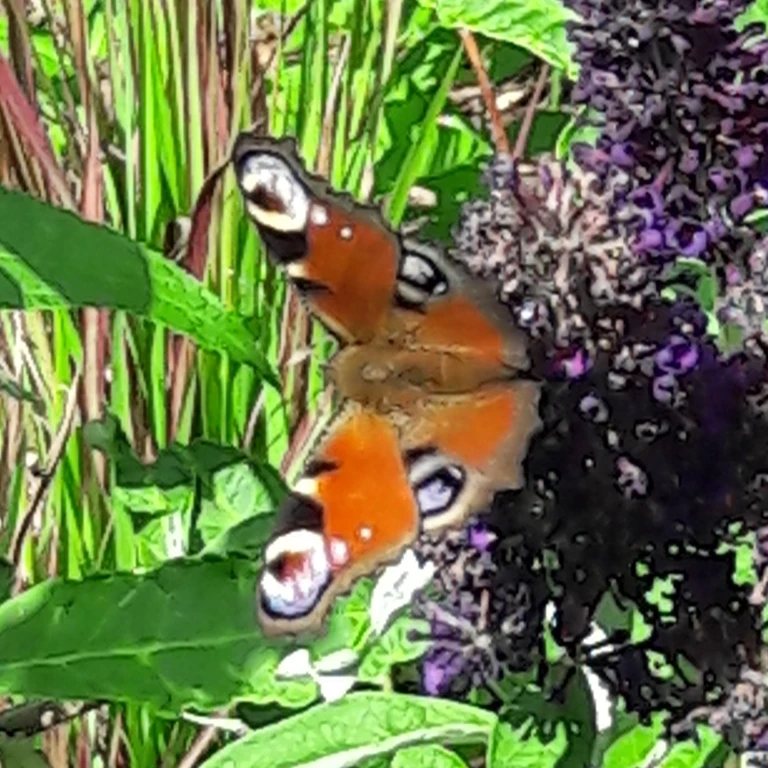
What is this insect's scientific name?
Aglais io
